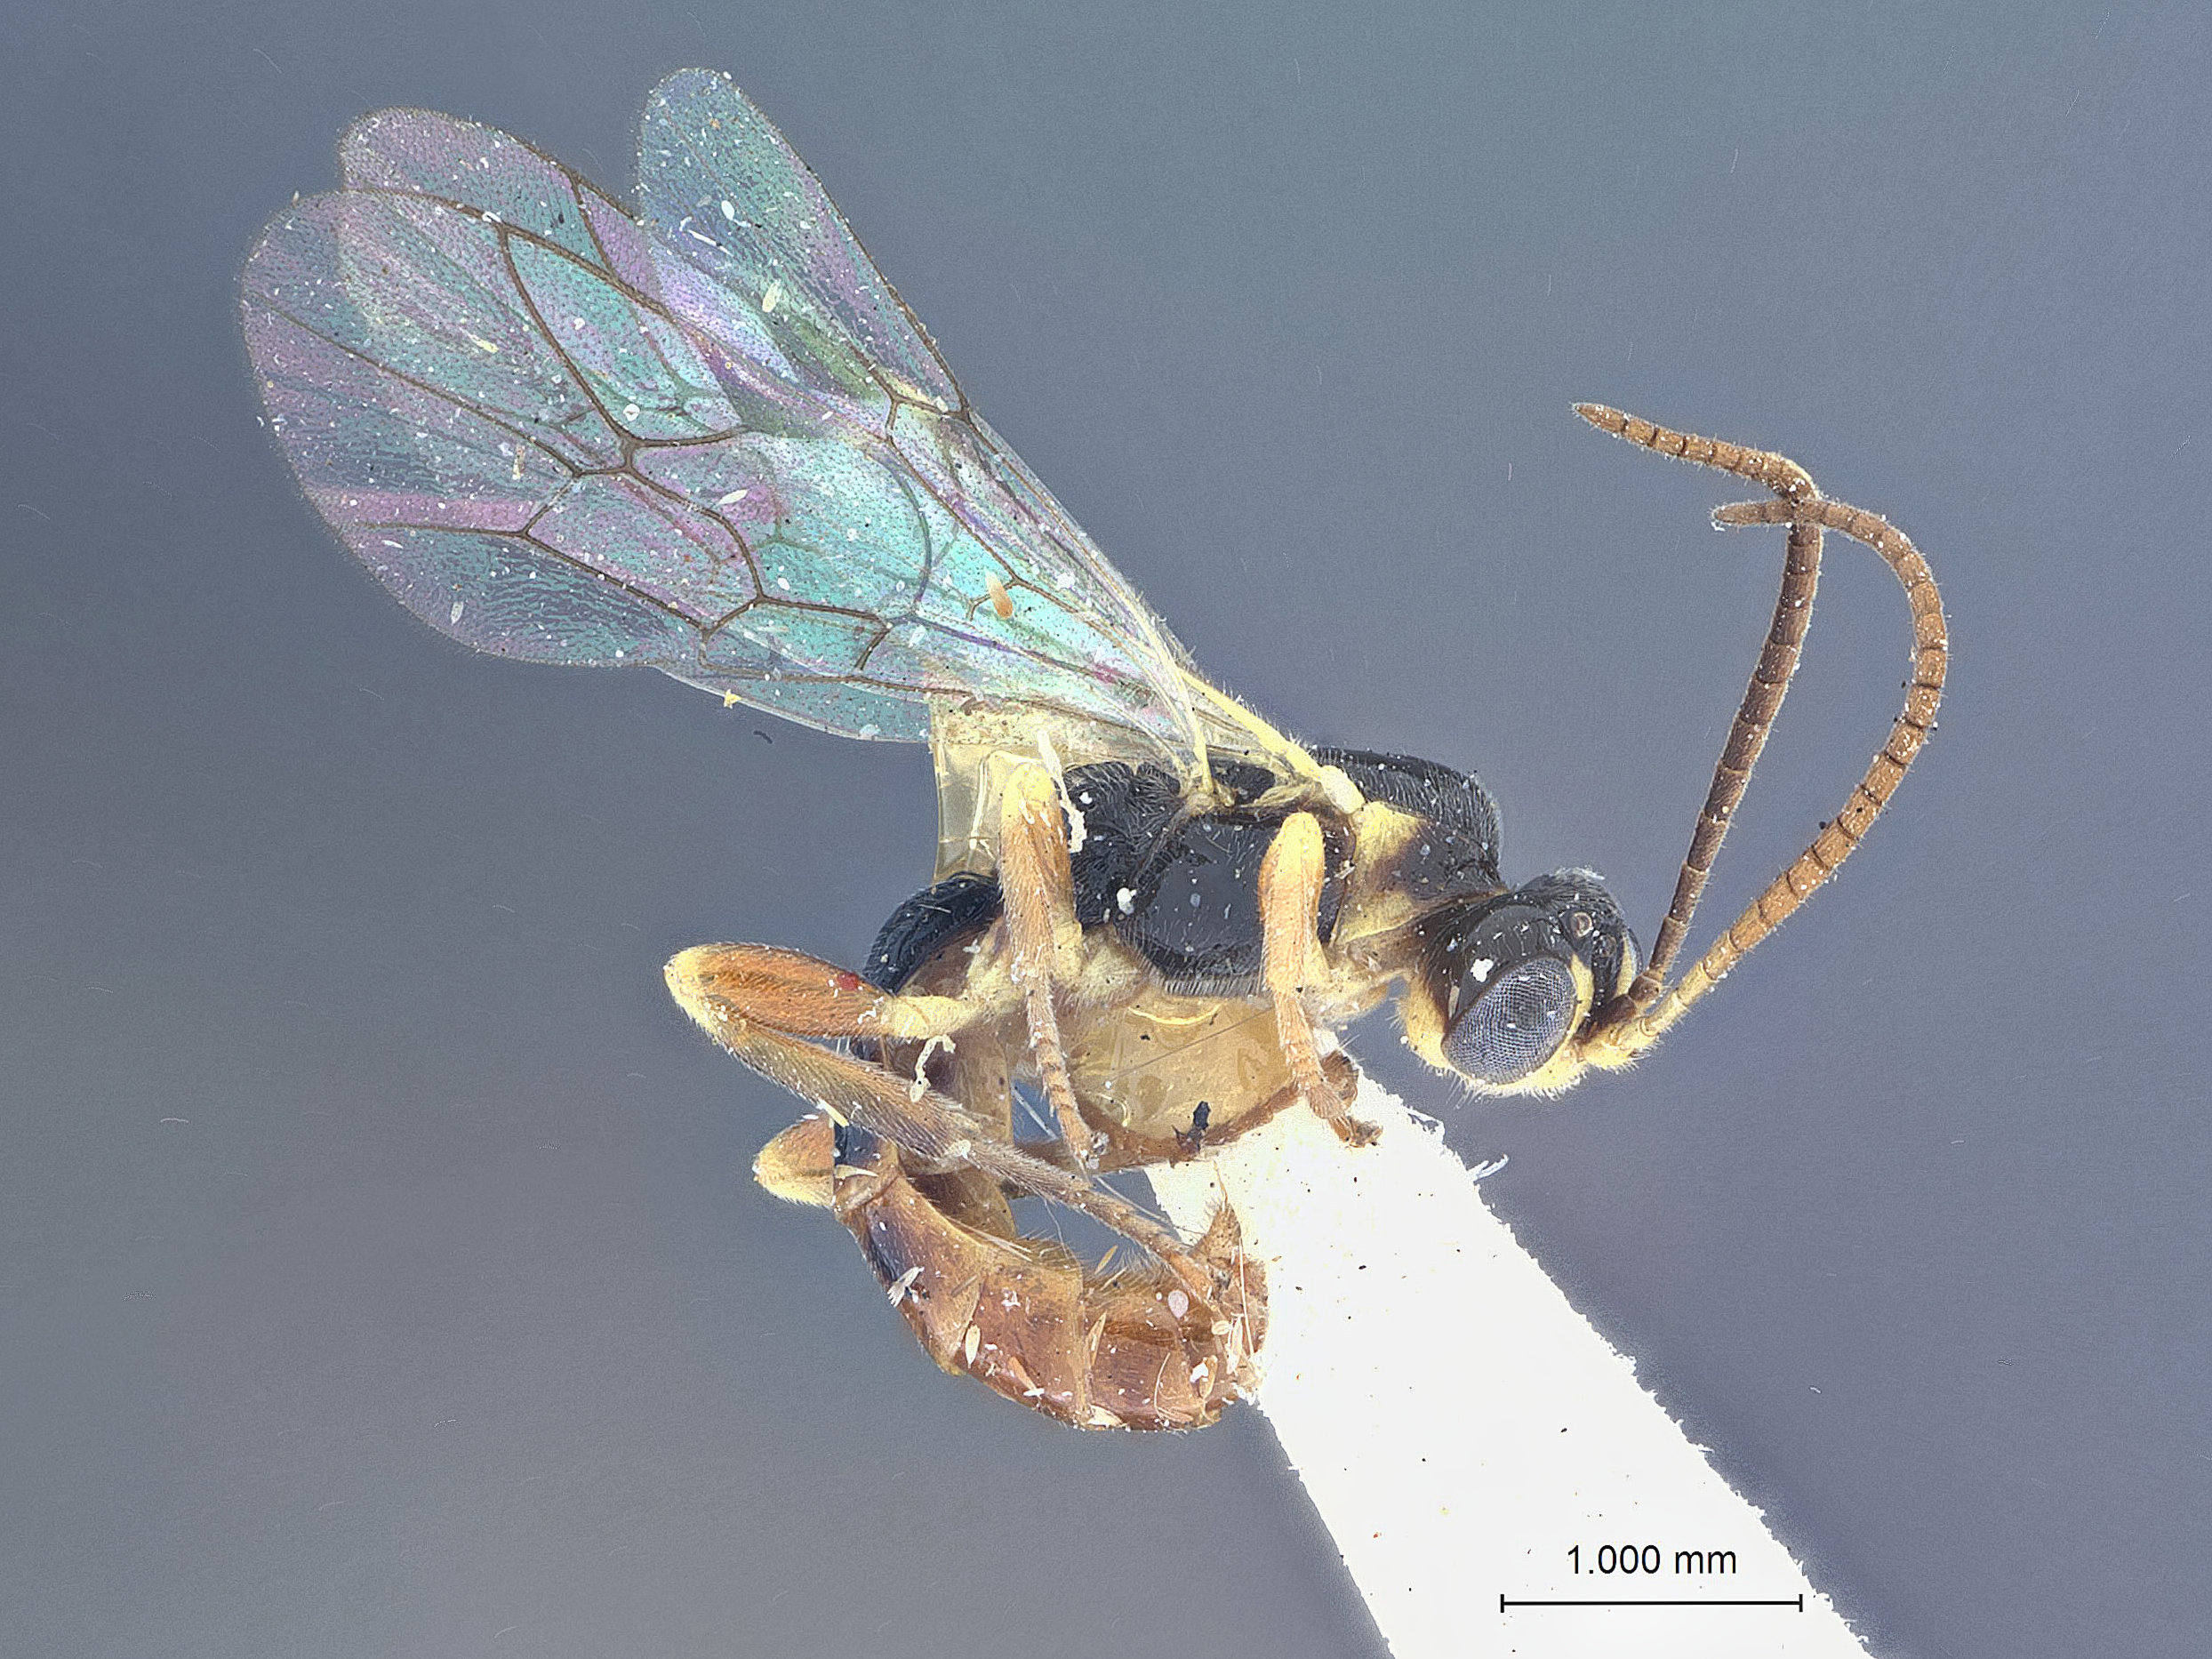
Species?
Ctenochira deplanata
